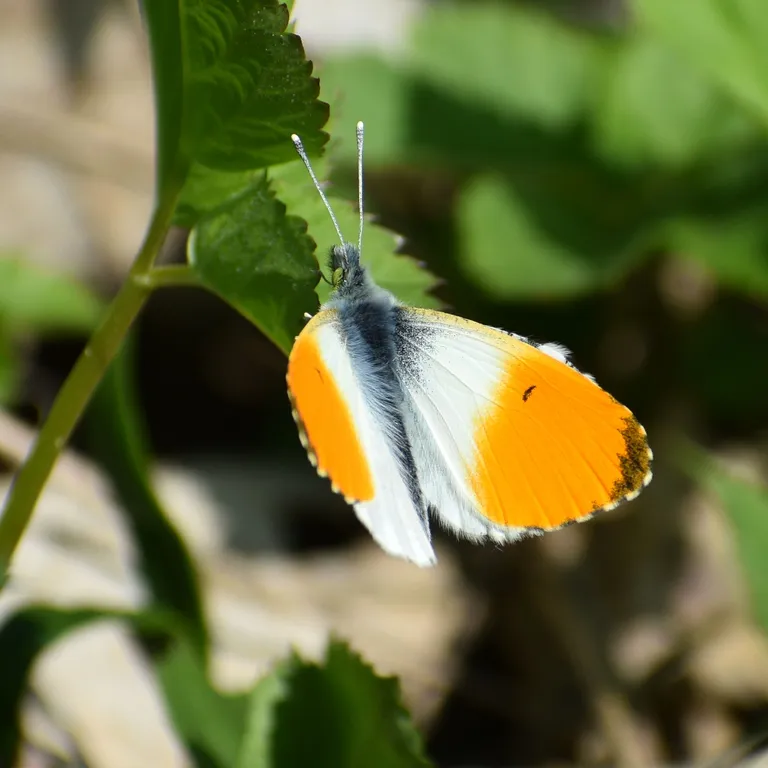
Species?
Anthocharis cardamines
